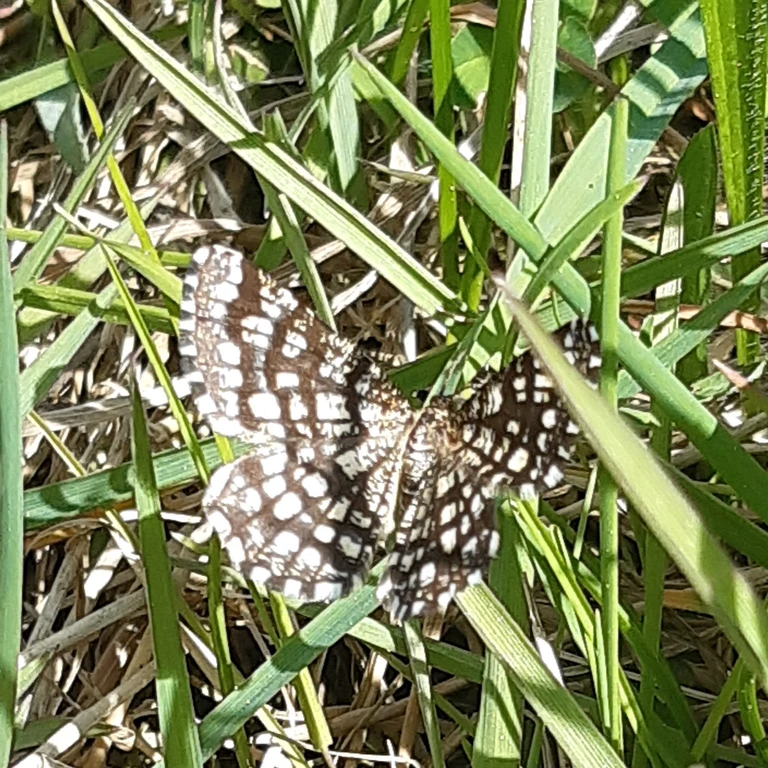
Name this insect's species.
Chiasmia clathrata
